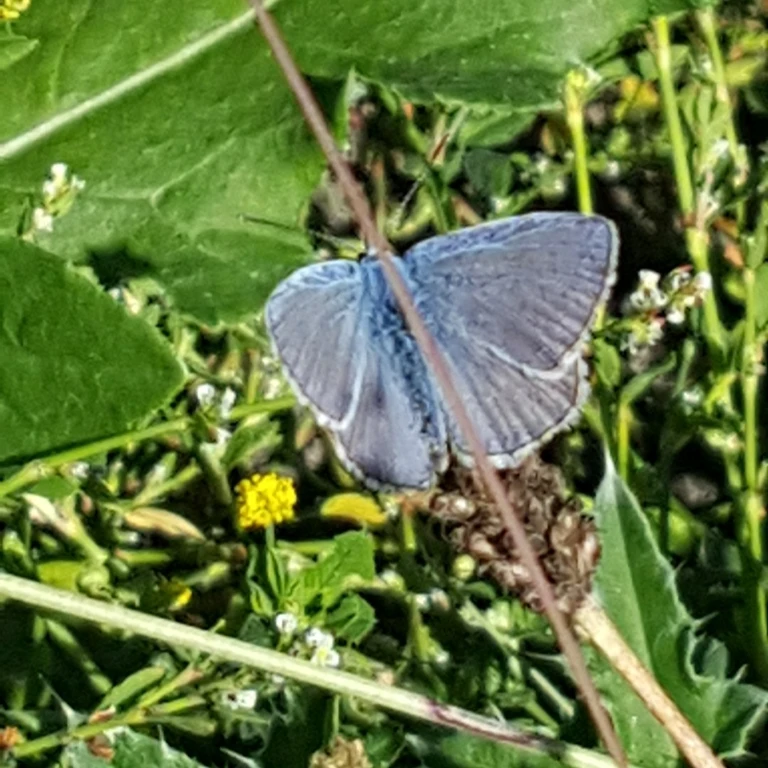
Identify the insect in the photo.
Polyommatus icarus
